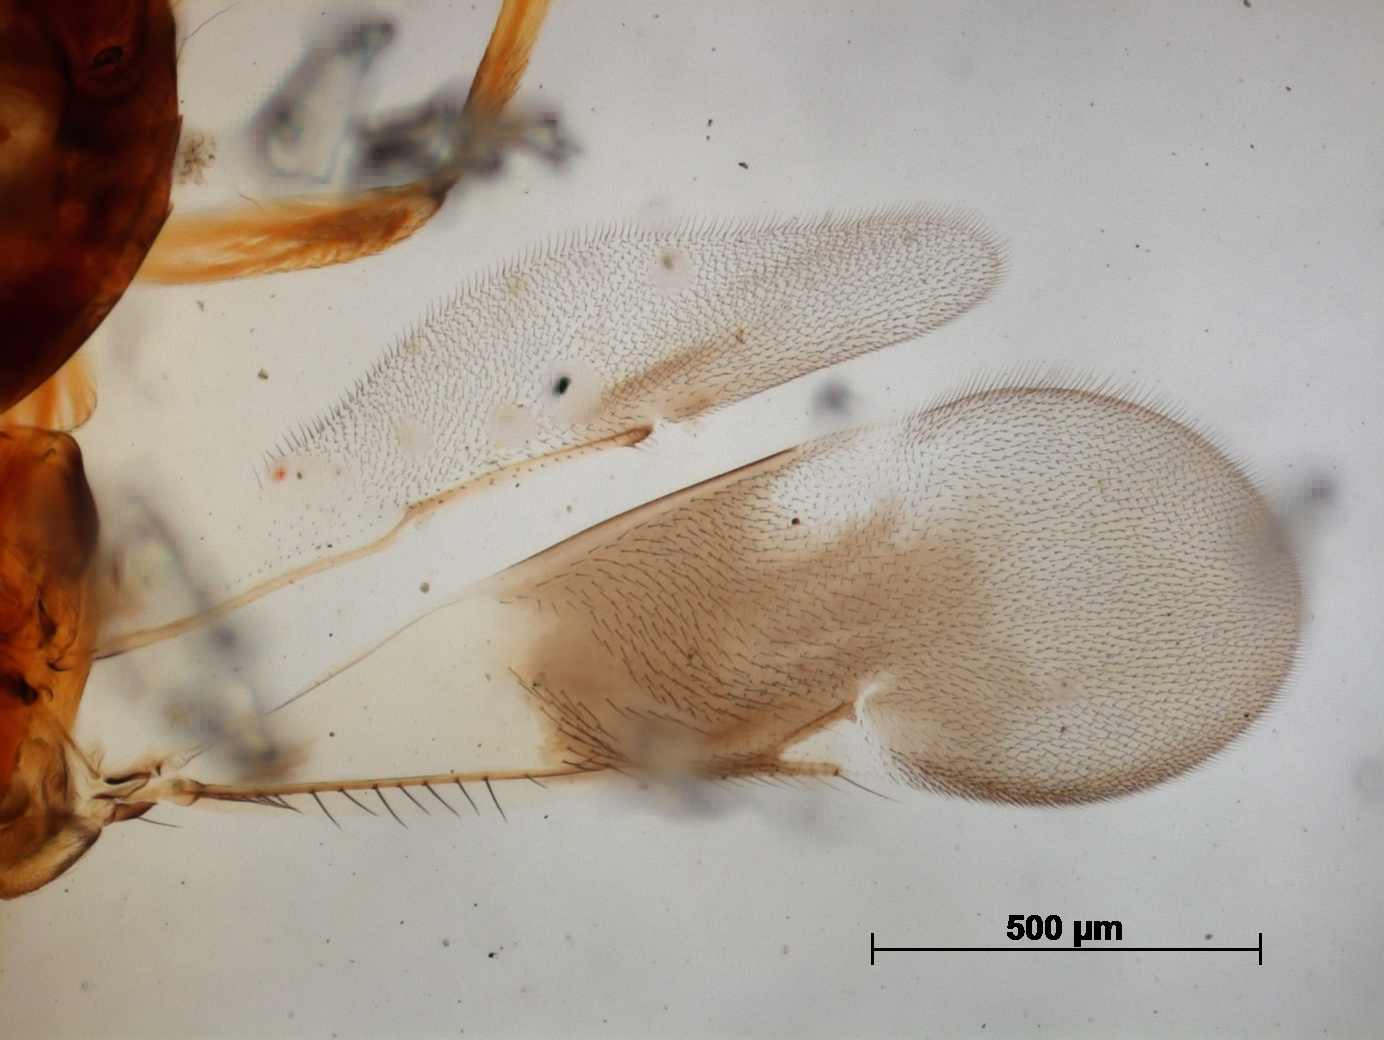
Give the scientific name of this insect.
Diversinervus scutatus
